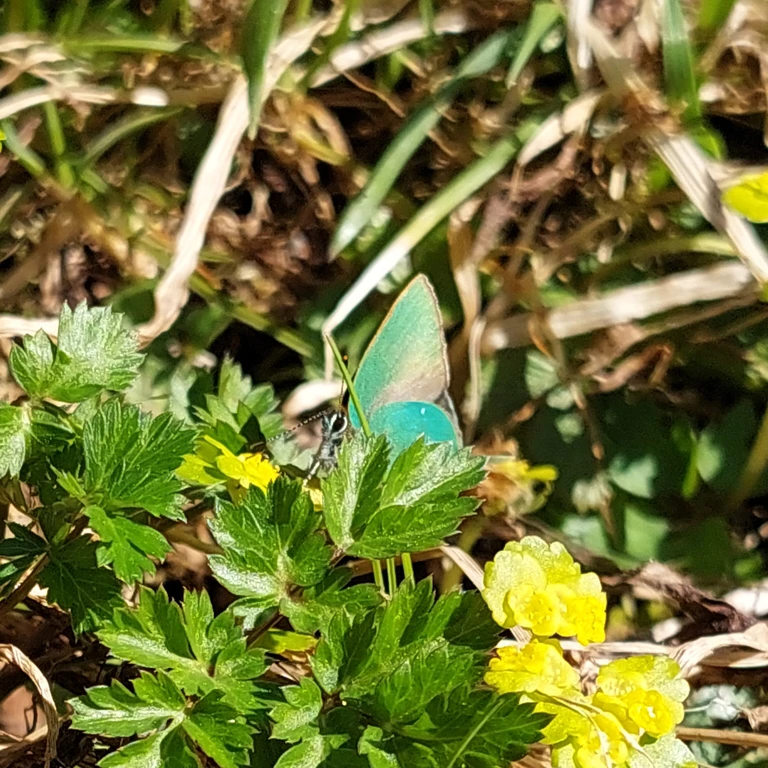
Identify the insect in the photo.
Callophrys rubi
